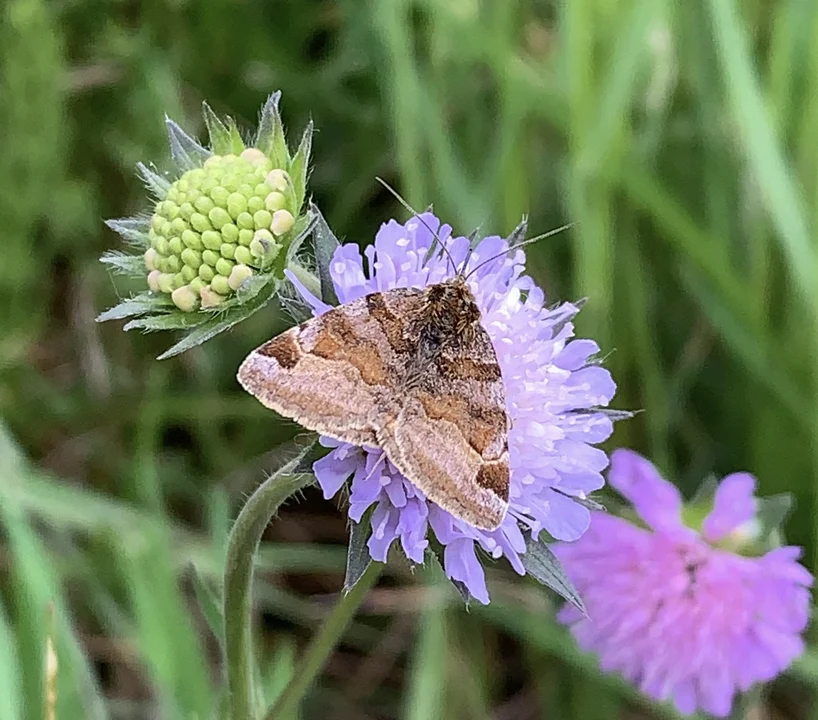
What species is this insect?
Euclidia glyphica
